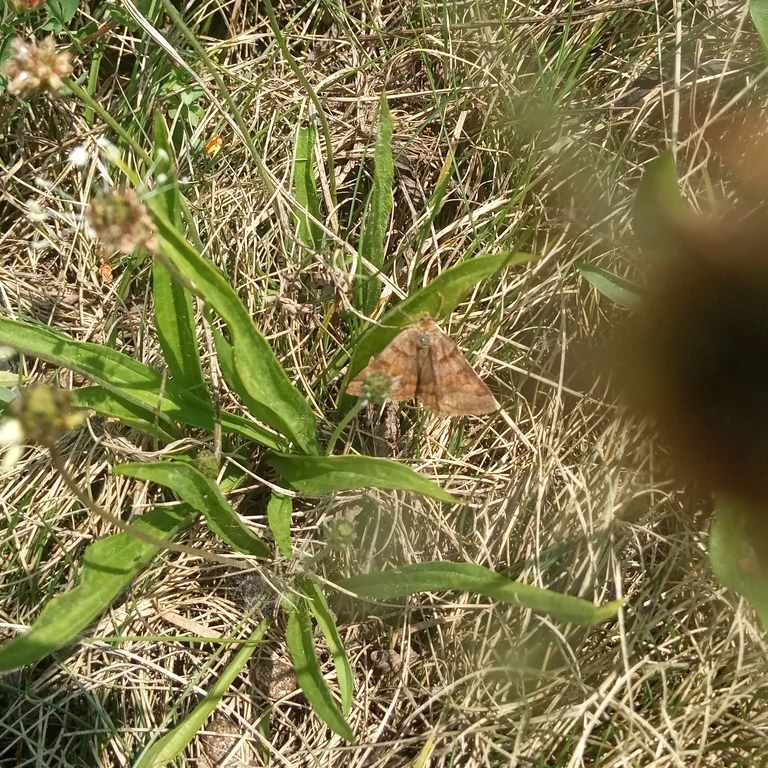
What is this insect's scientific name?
Euclidia glyphica
